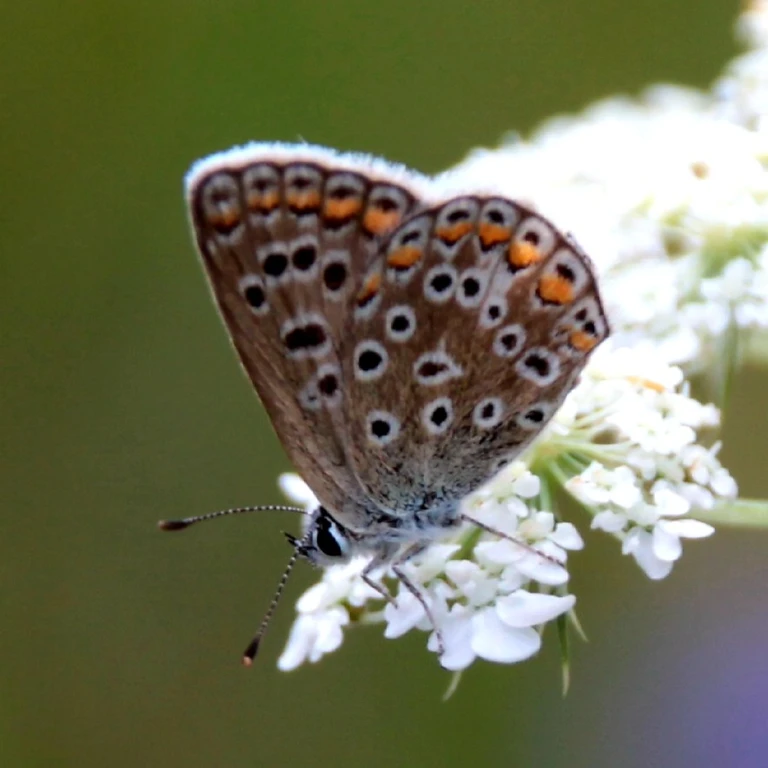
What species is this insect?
Polyommatus icarus
